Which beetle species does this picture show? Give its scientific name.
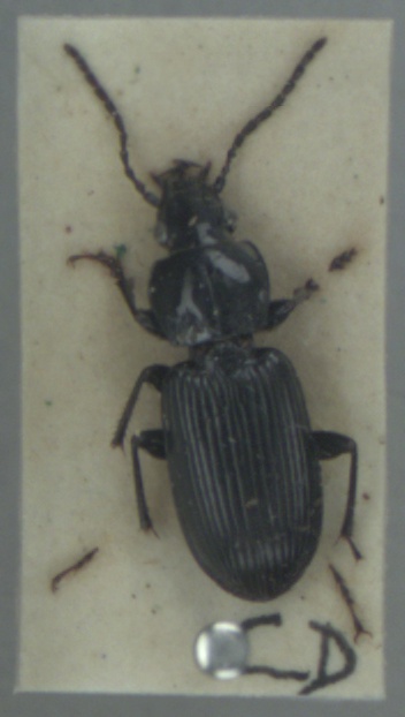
Pterostichus nigrita
